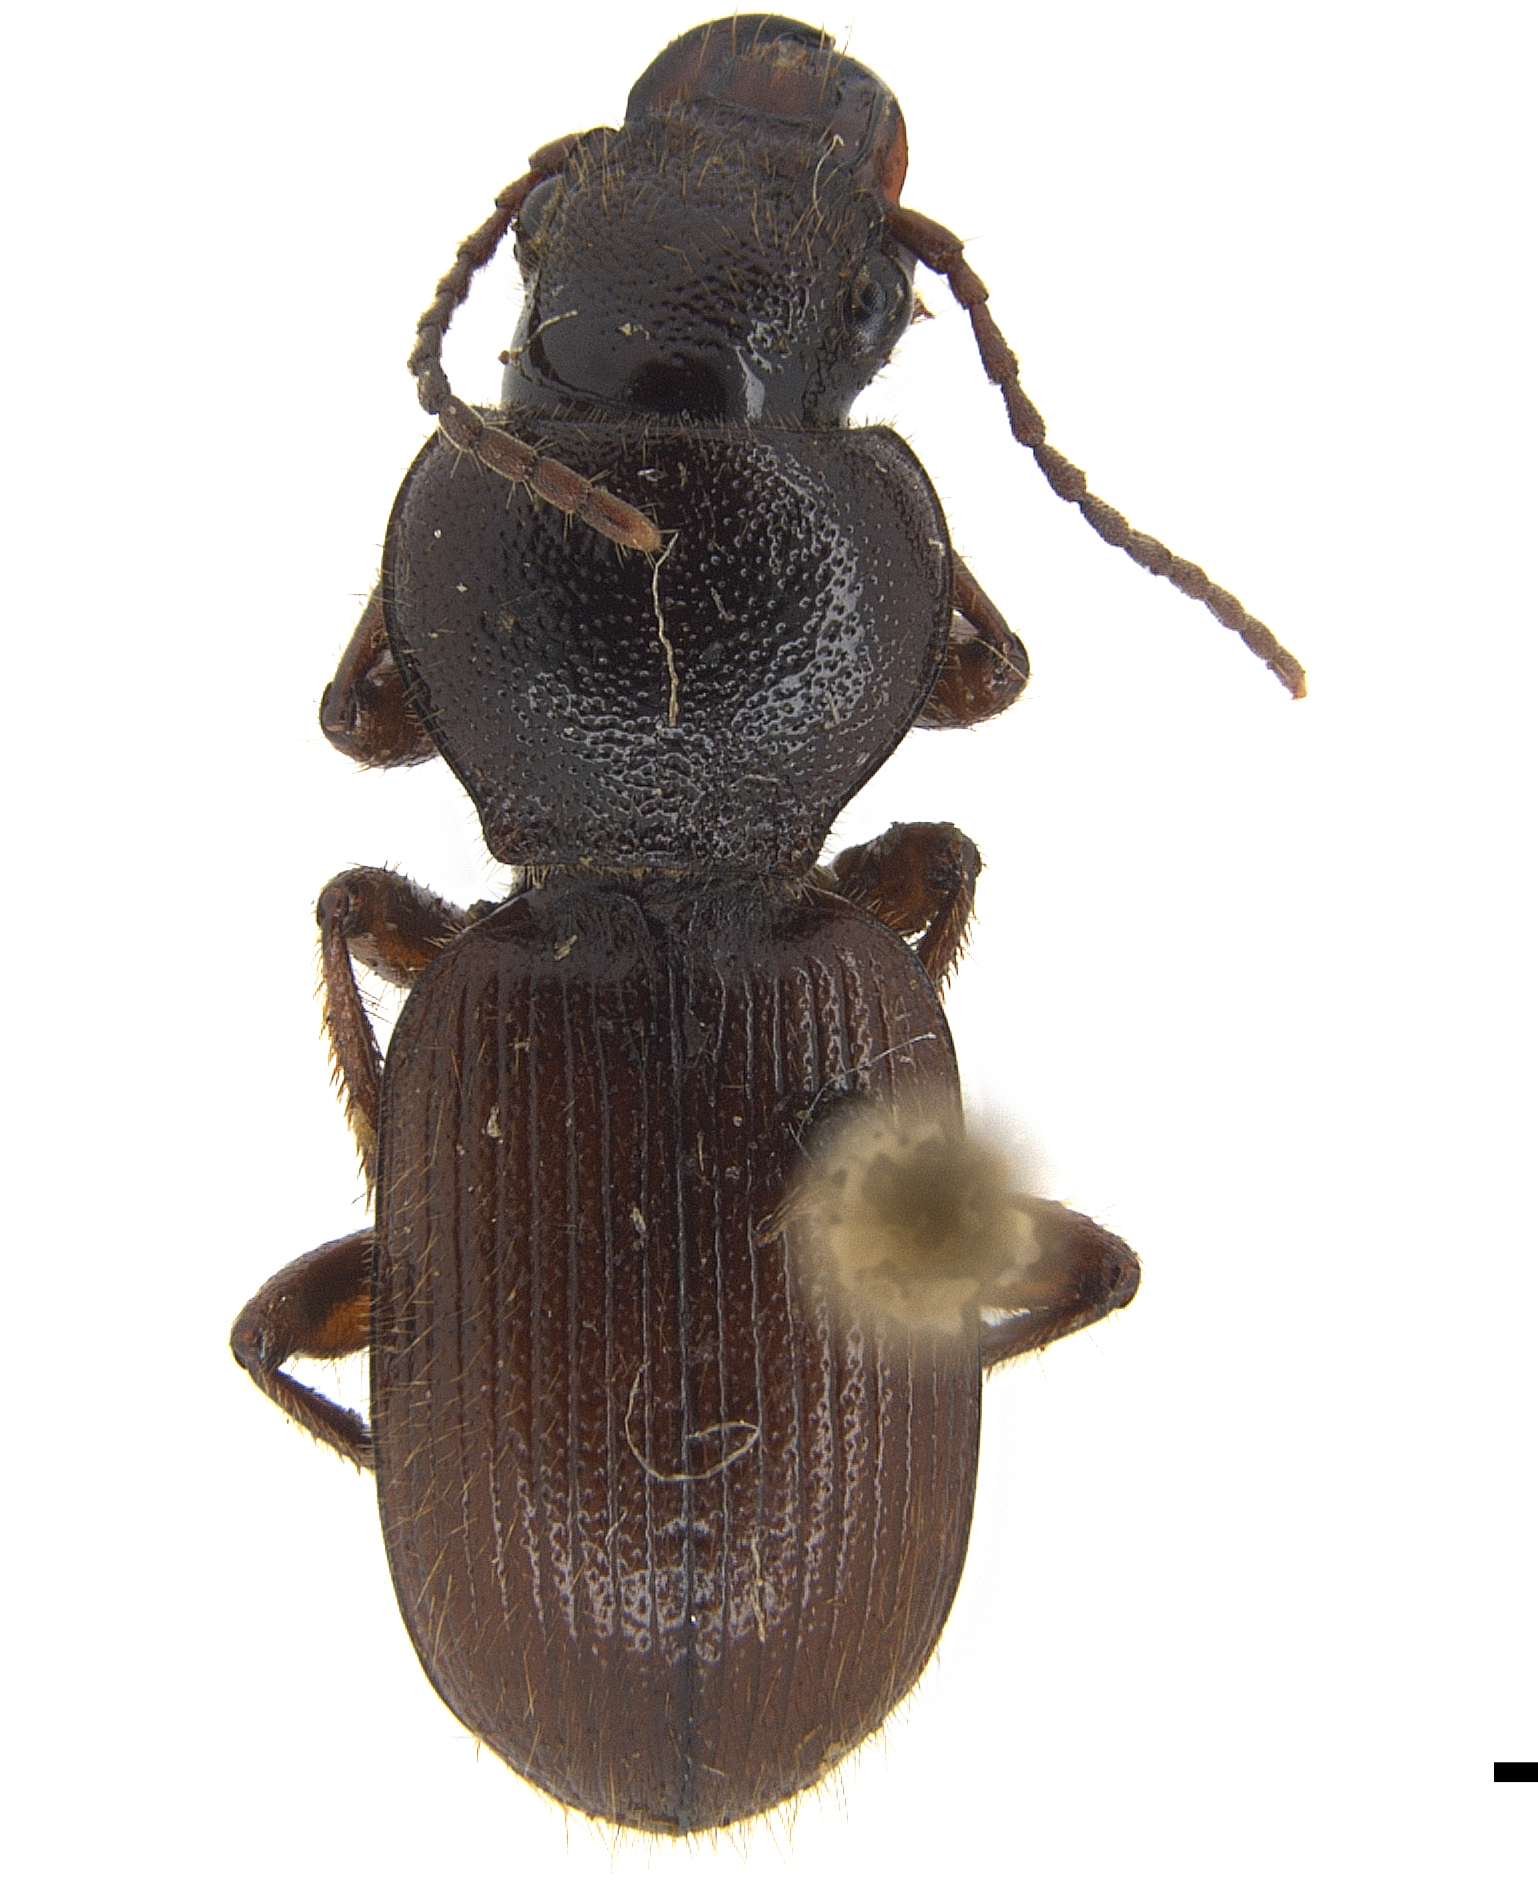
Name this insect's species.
Eocarterus chodsenticus
